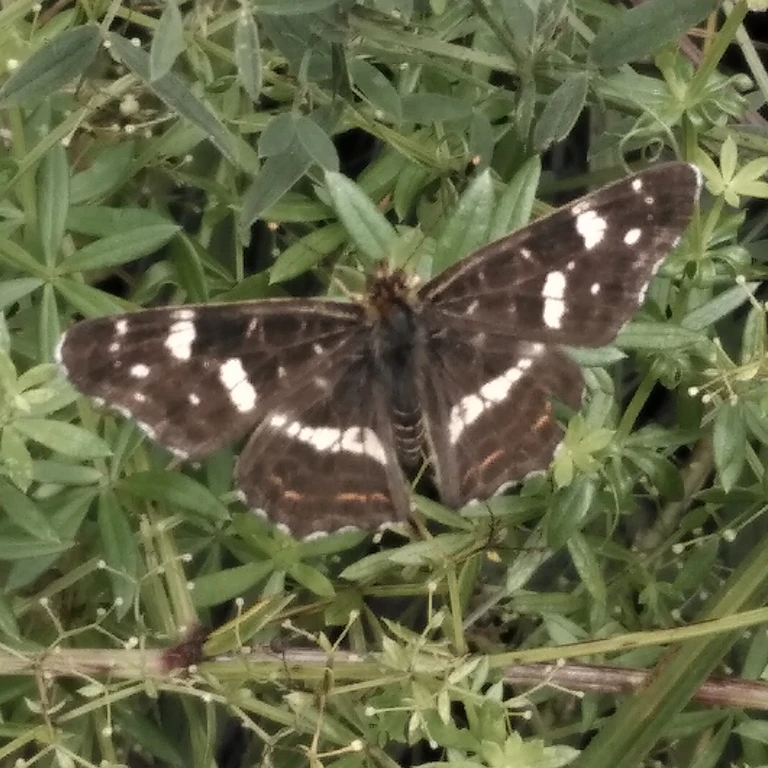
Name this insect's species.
Araschnia levana
